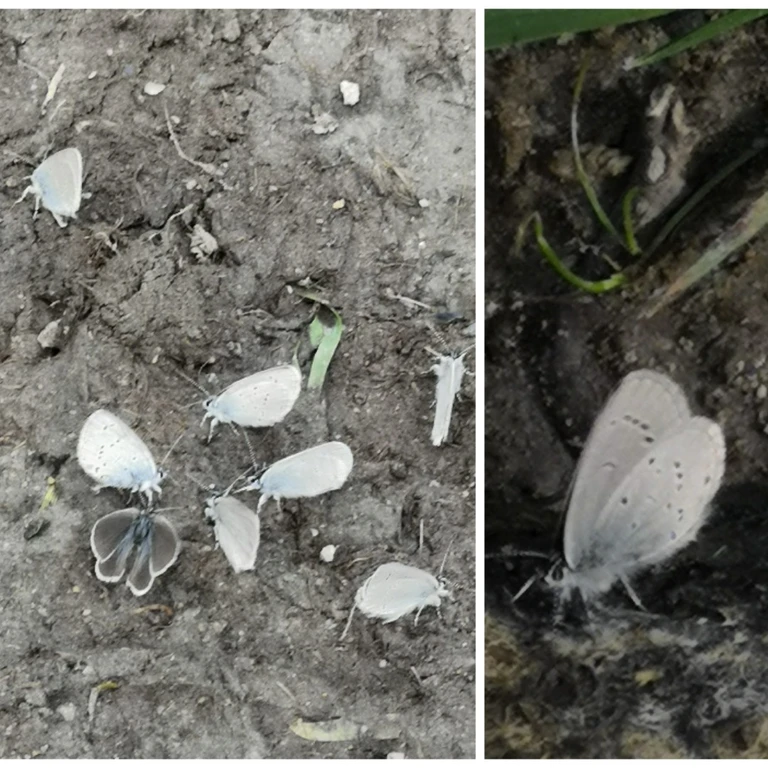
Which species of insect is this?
Cupido minimus
